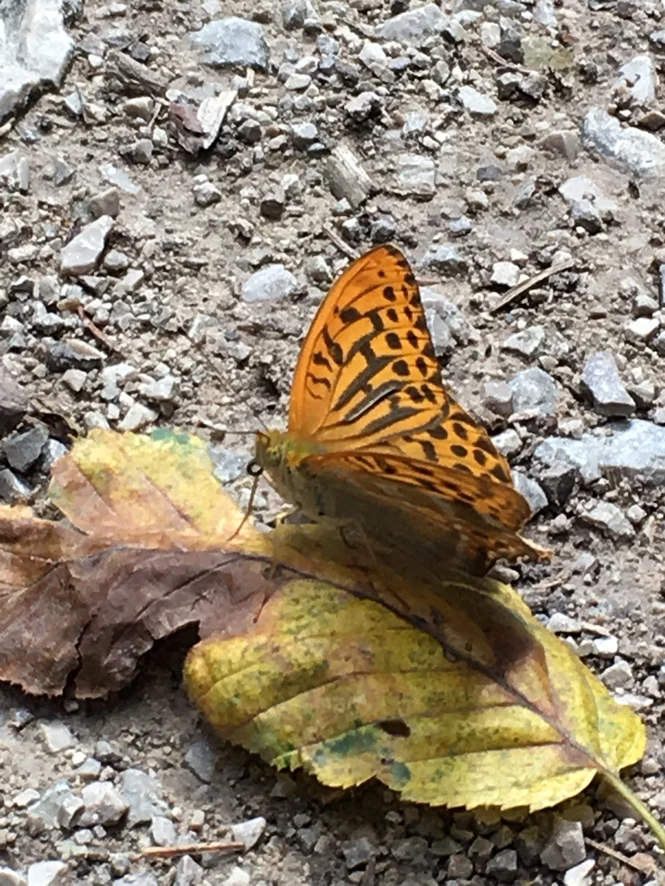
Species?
Argynnis paphia
